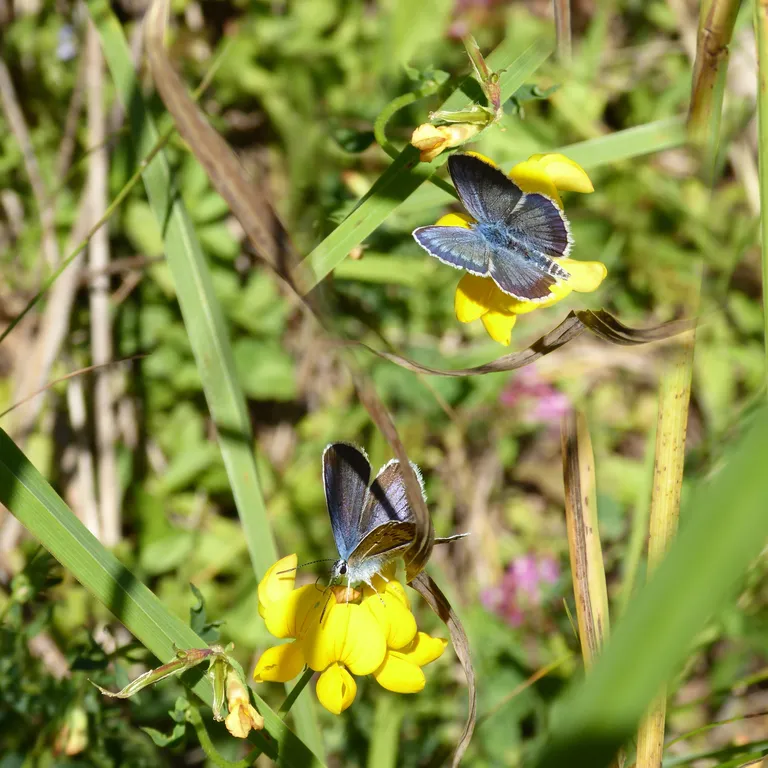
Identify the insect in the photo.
Plebejus argus
